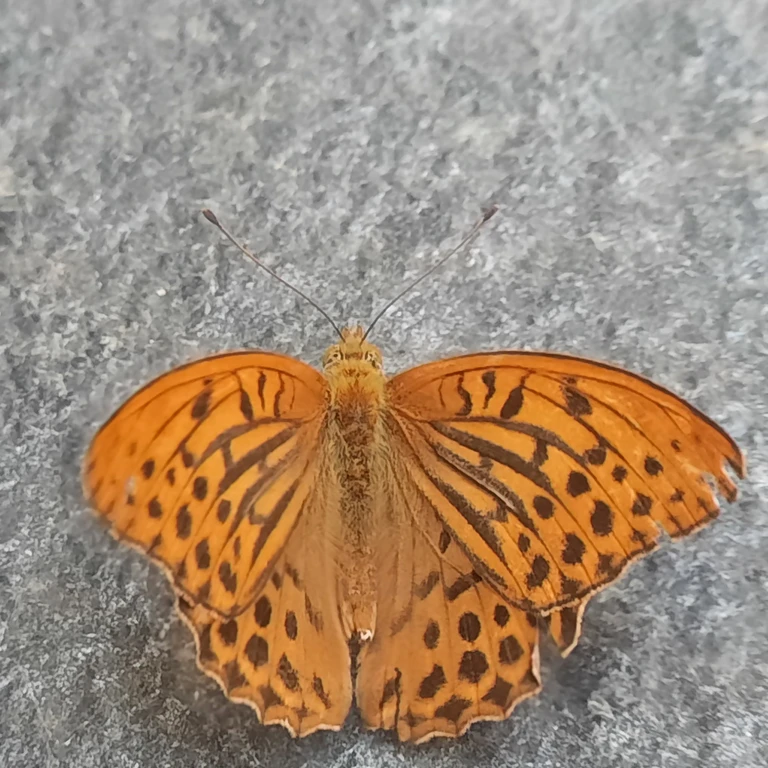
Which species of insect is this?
Argynnis paphia
